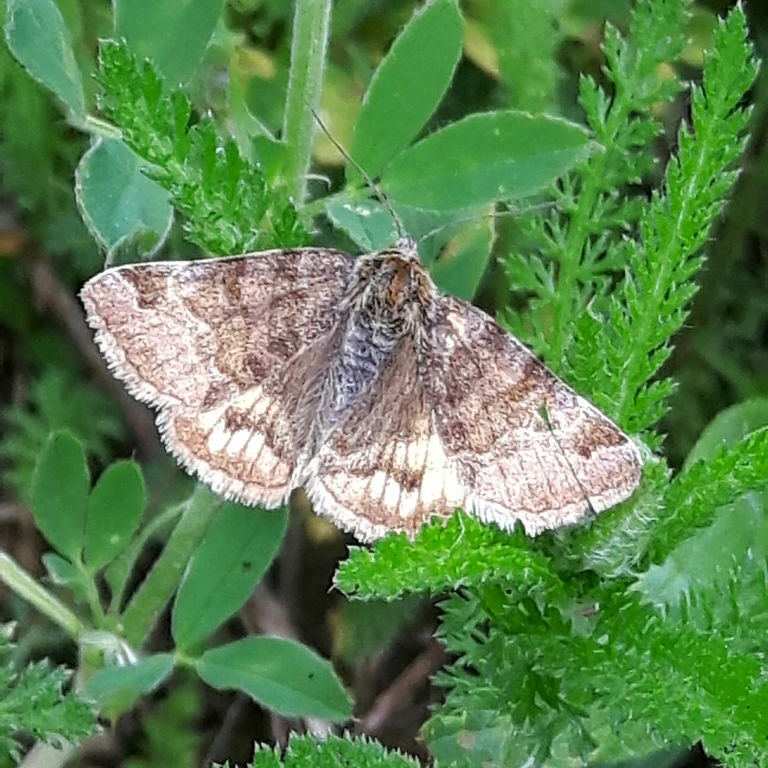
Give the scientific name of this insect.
Euclidia glyphica
